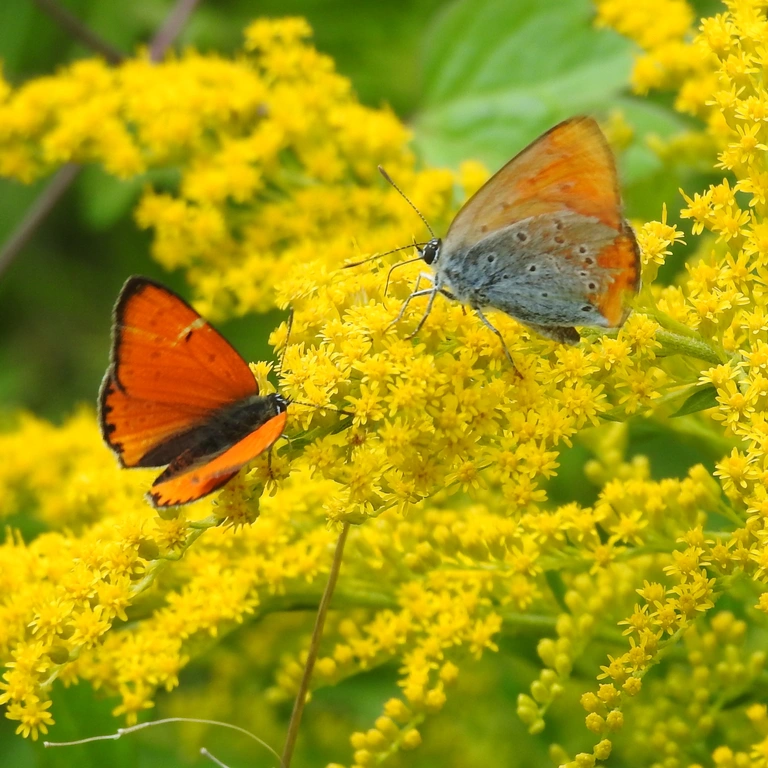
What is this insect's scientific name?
Lycaena dispar
